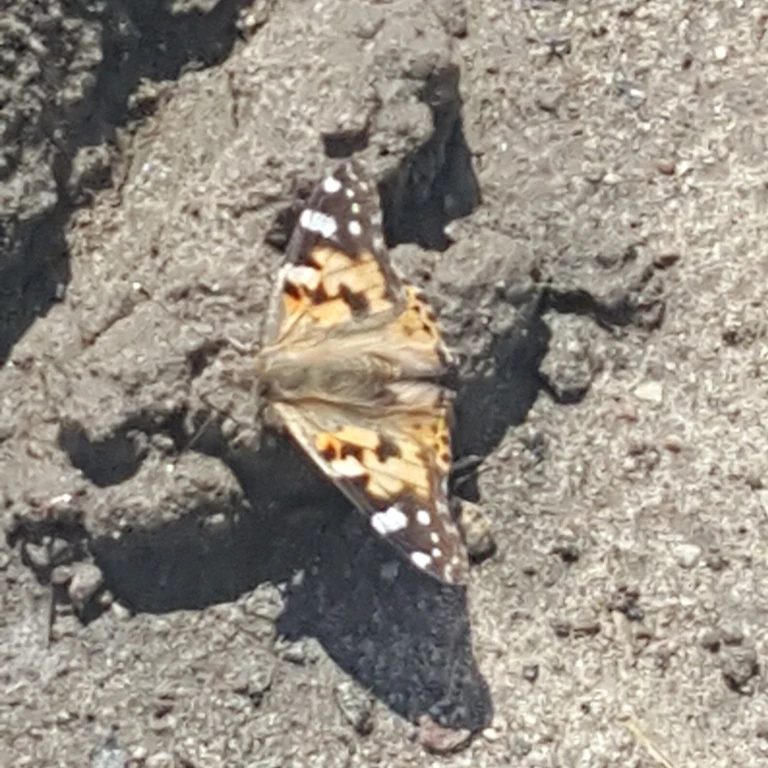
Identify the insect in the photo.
Vanessa cardui
